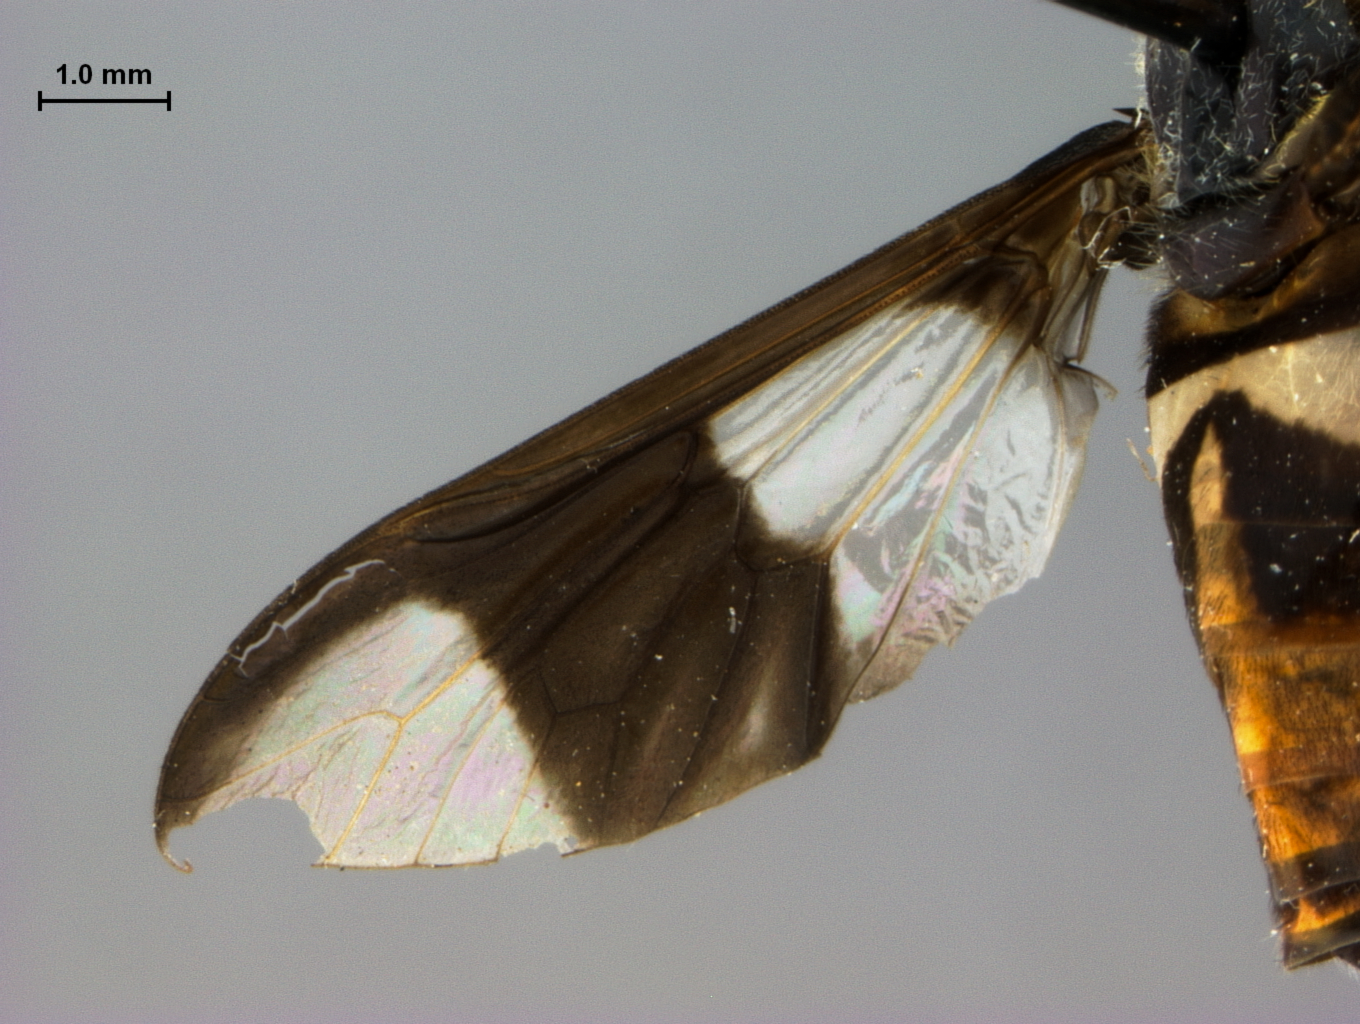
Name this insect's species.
Chrysops indiana
